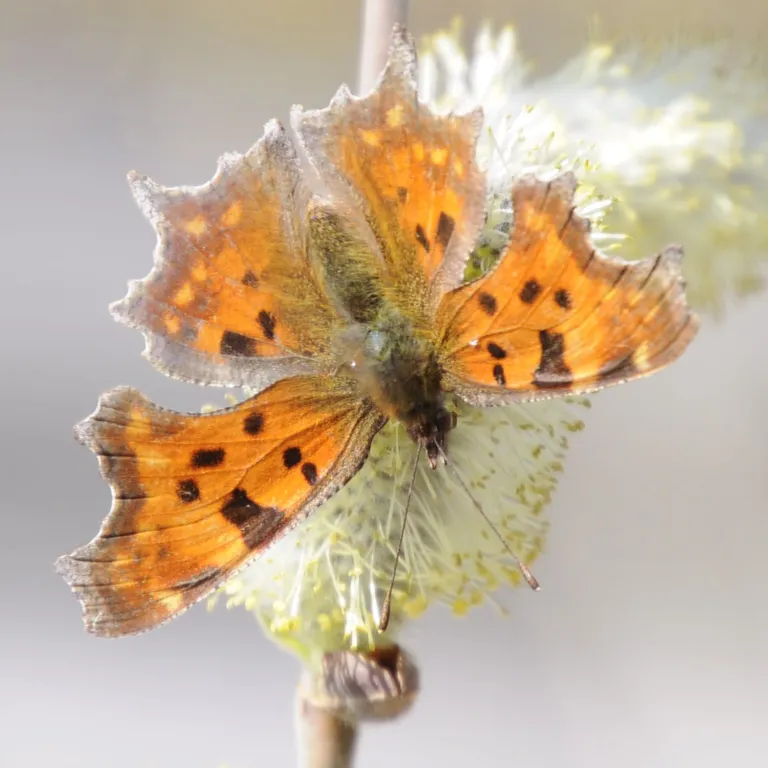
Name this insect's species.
Polygonia c-album
